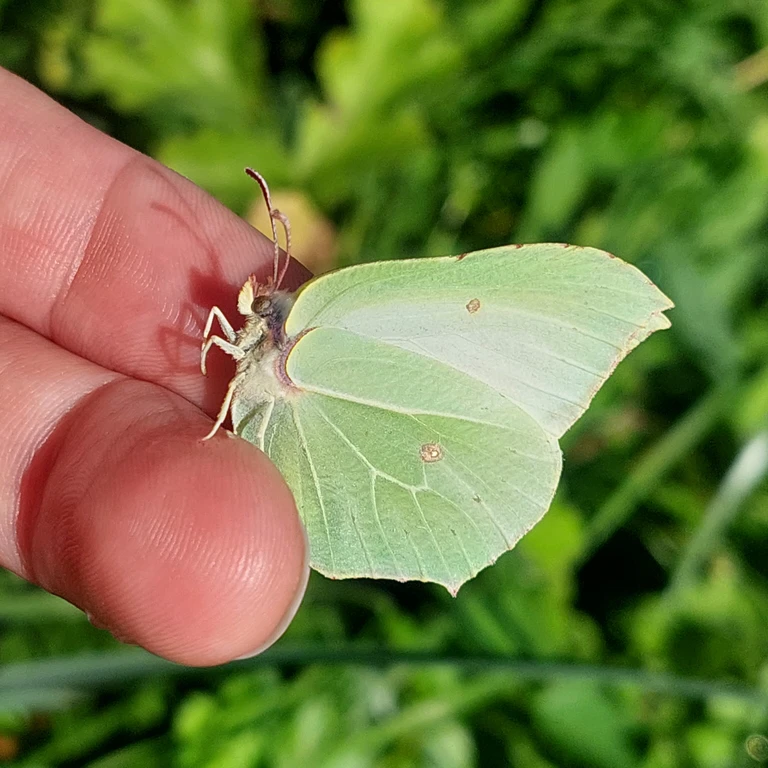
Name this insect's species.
Gonepteryx rhamni
